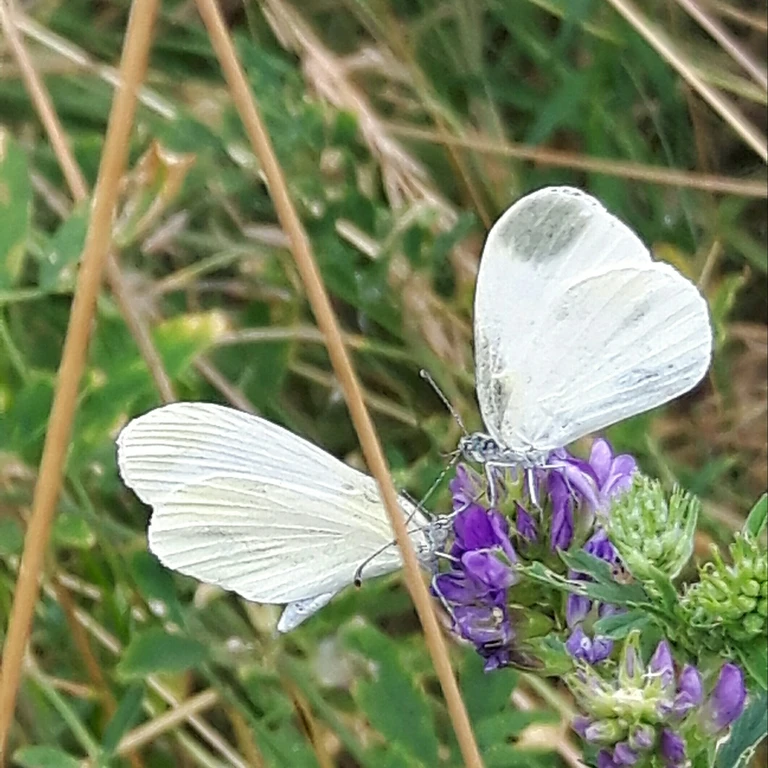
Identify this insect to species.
Leptidea sinapis/juvernica
